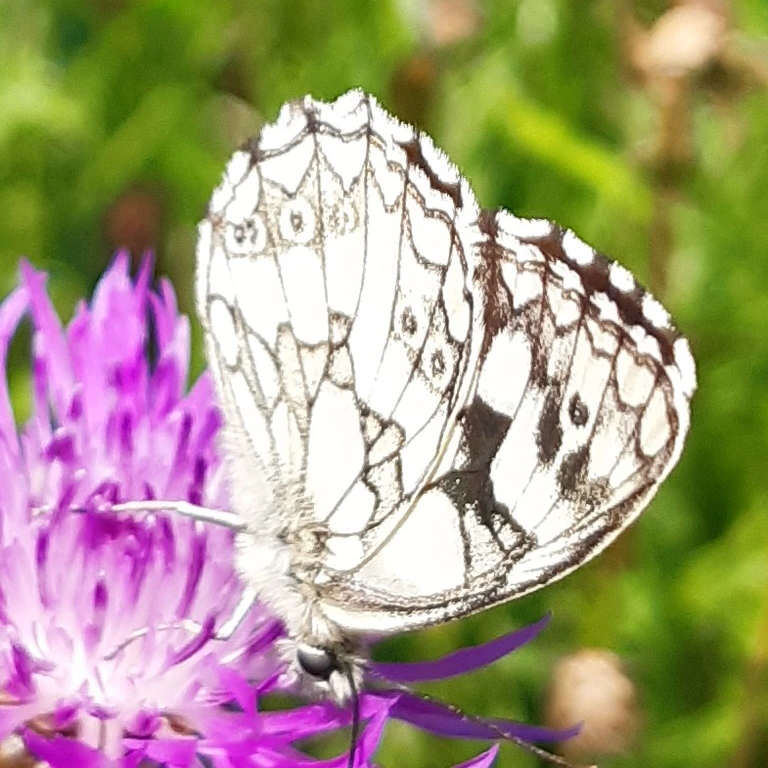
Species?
Melanargia galathea
